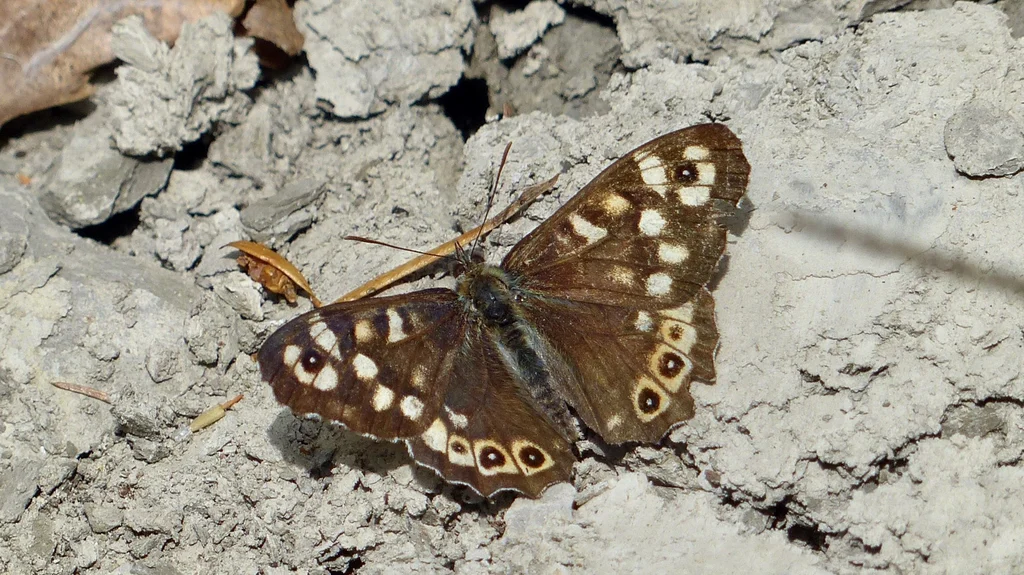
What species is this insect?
Pararge aegeria
